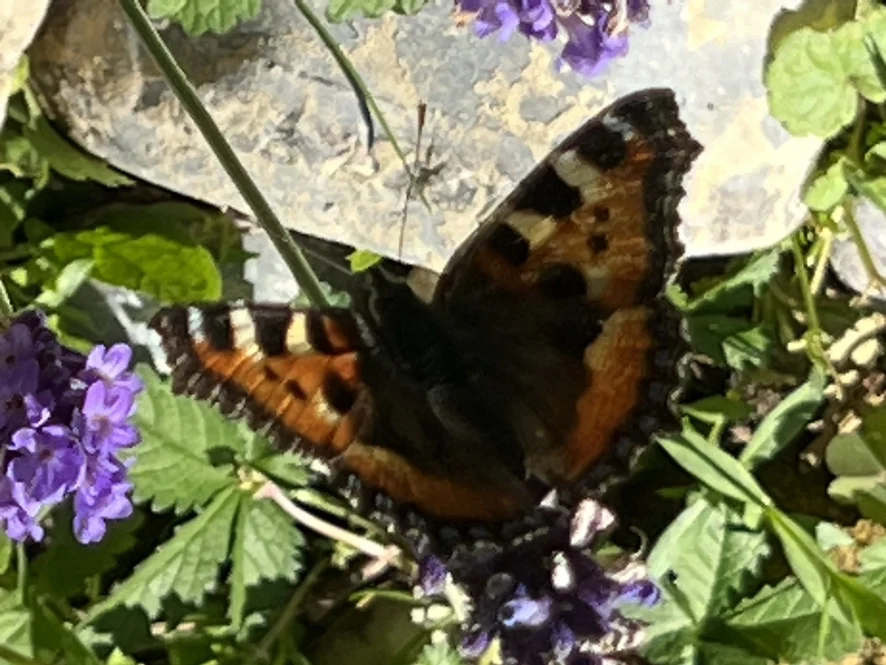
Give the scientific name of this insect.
Aglais urticae
